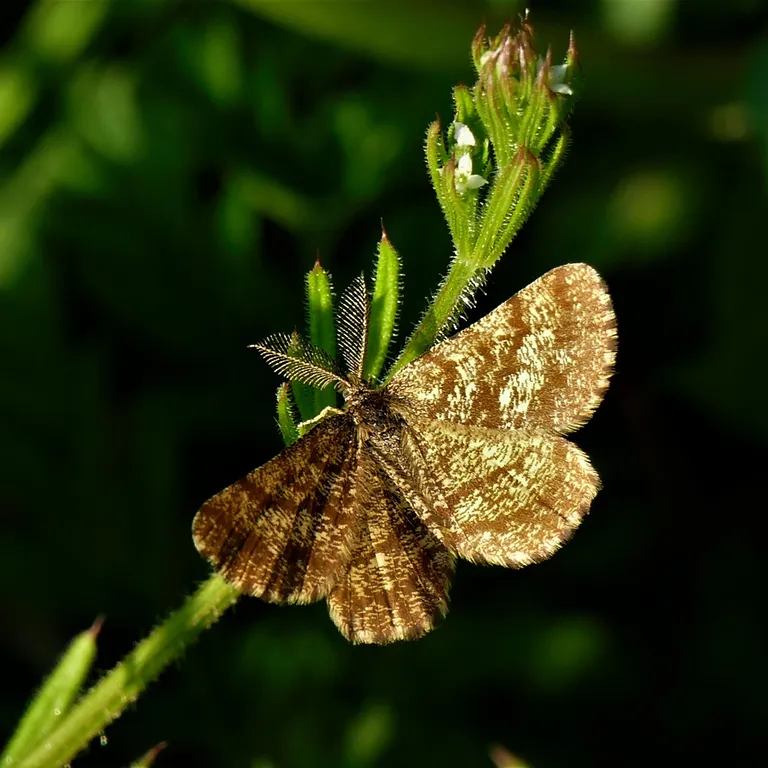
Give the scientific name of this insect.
Ematurga atomaria
